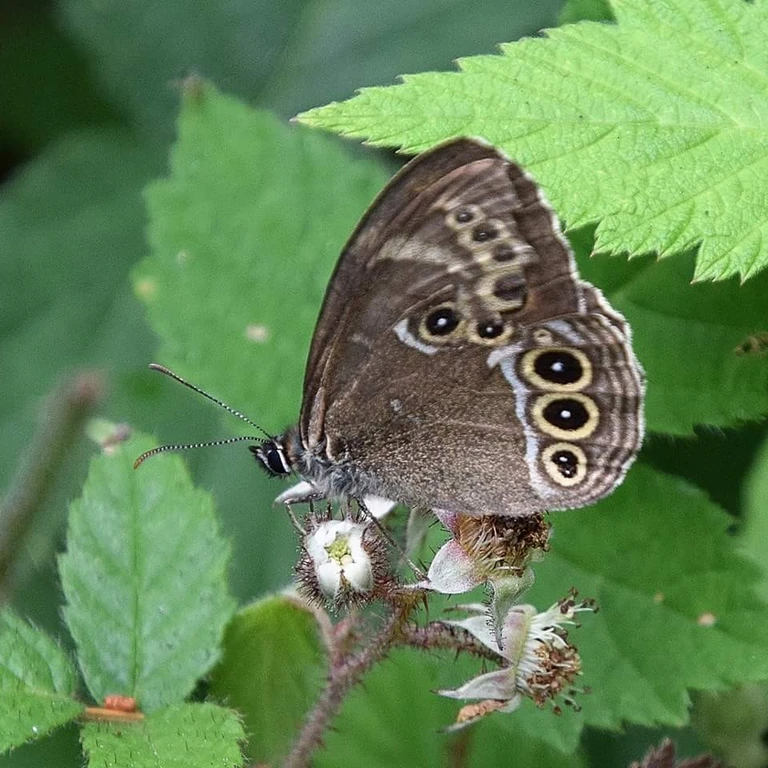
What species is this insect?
Lopinga achine (also Pararge achine)
